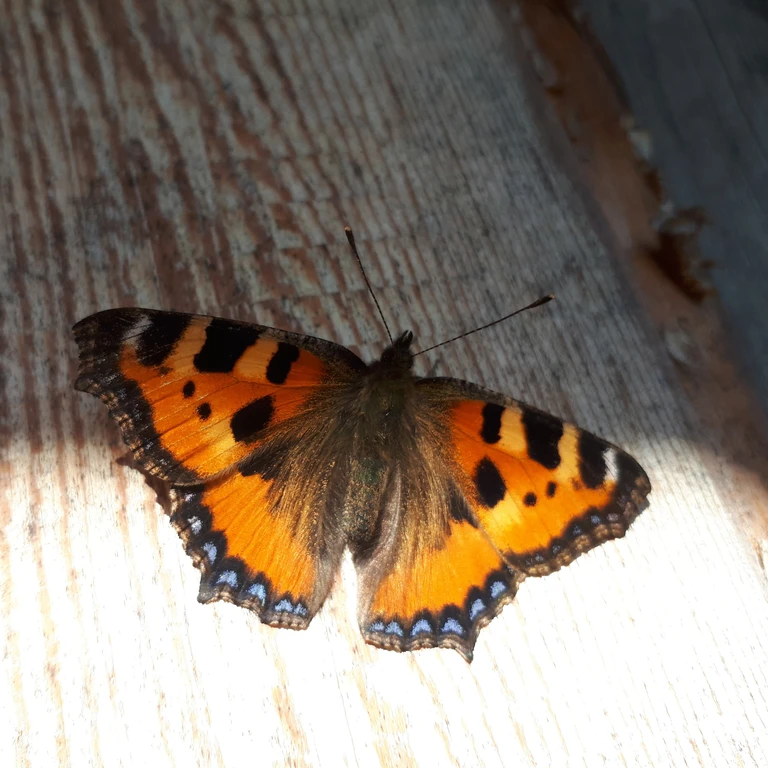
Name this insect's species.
Aglais urticae
